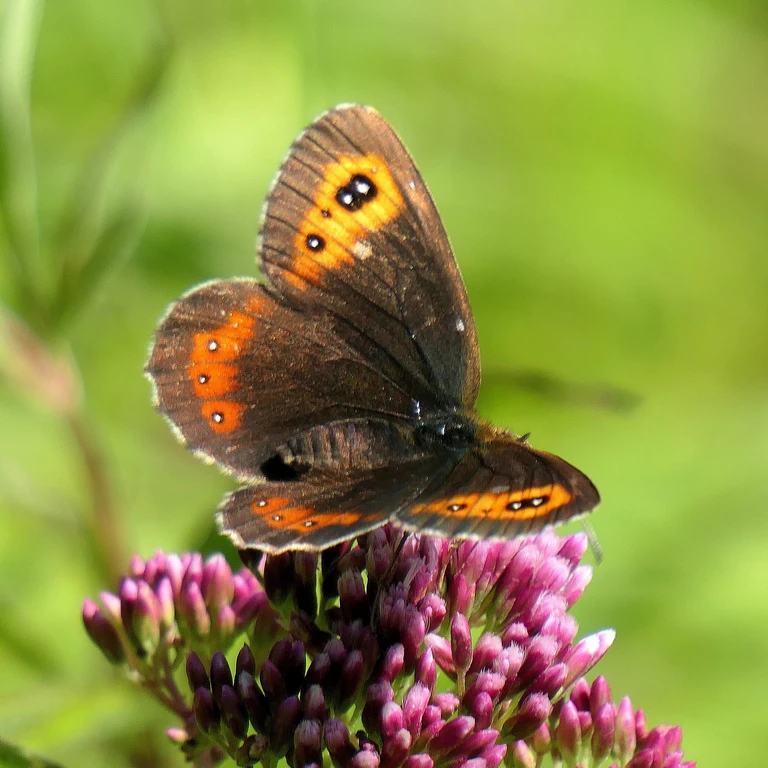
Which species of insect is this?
Erebia aethiops
